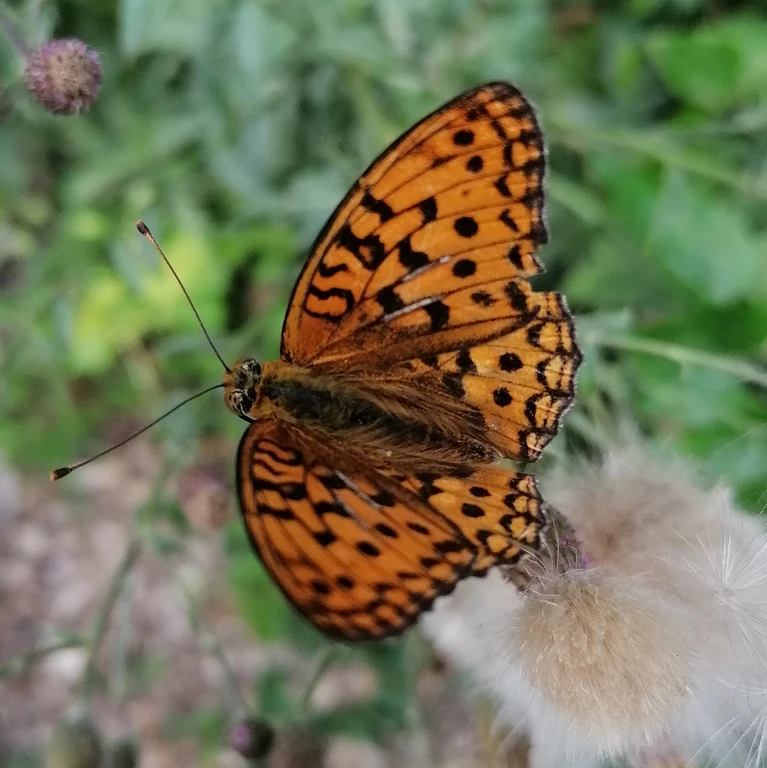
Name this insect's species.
Fabriciana adippe
